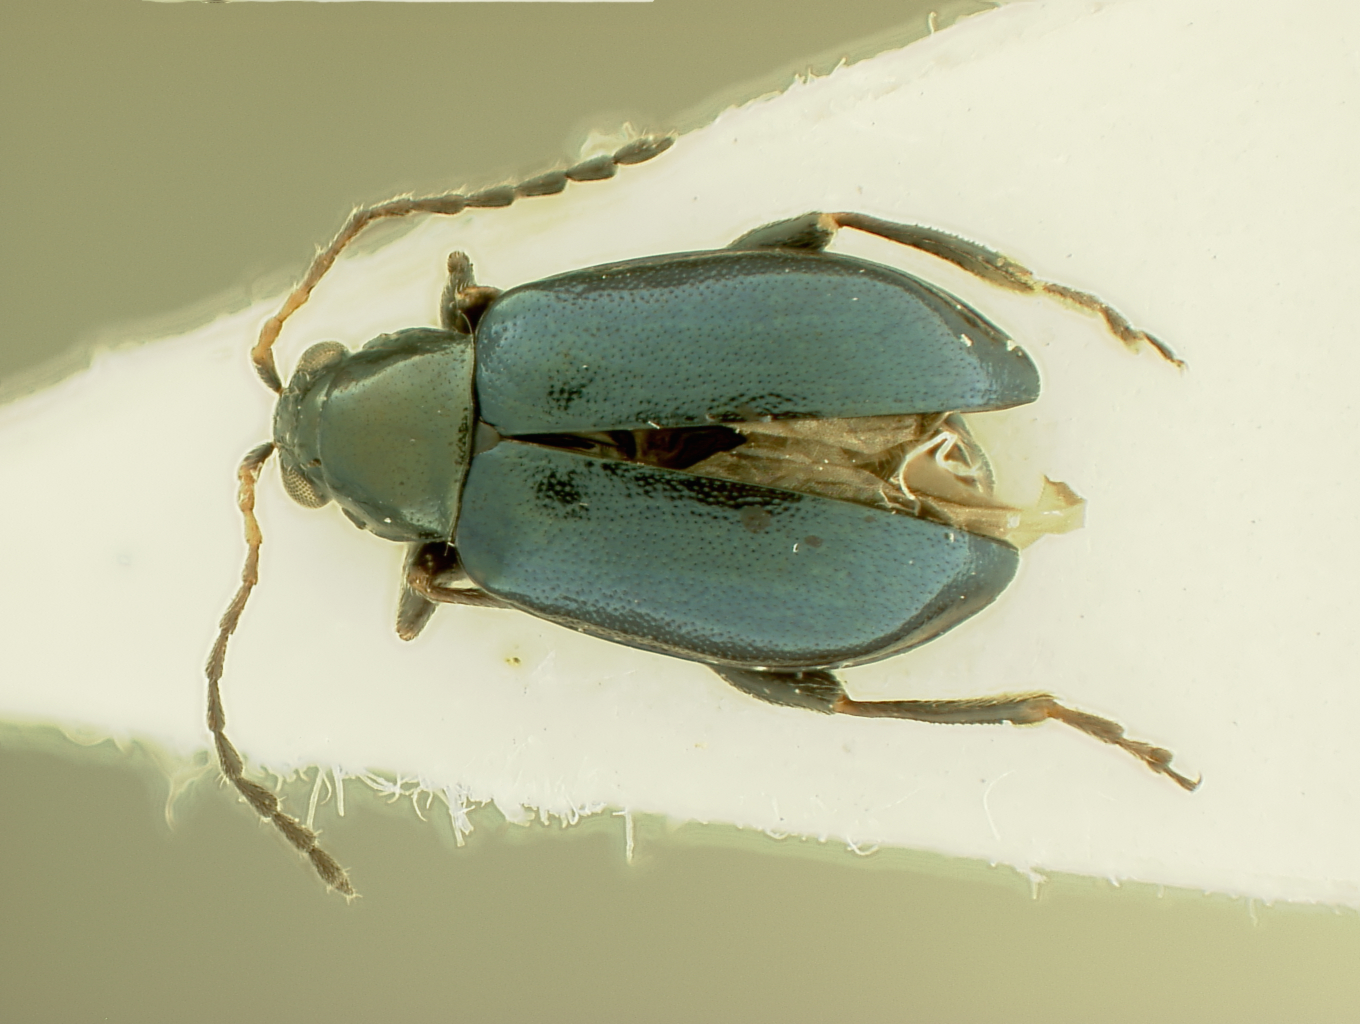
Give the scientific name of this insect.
Aphthona lantangi
